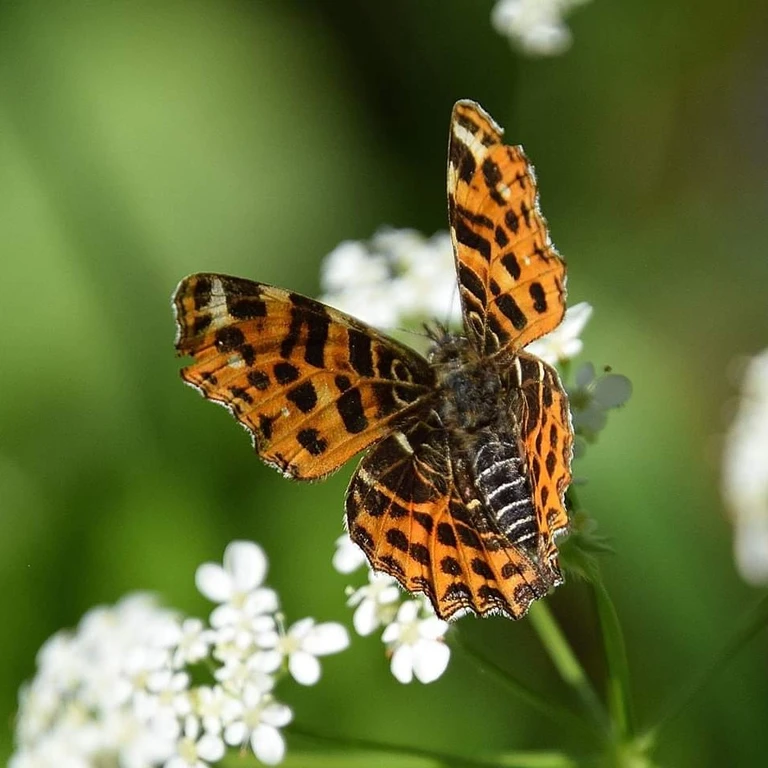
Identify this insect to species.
Araschnia levana
